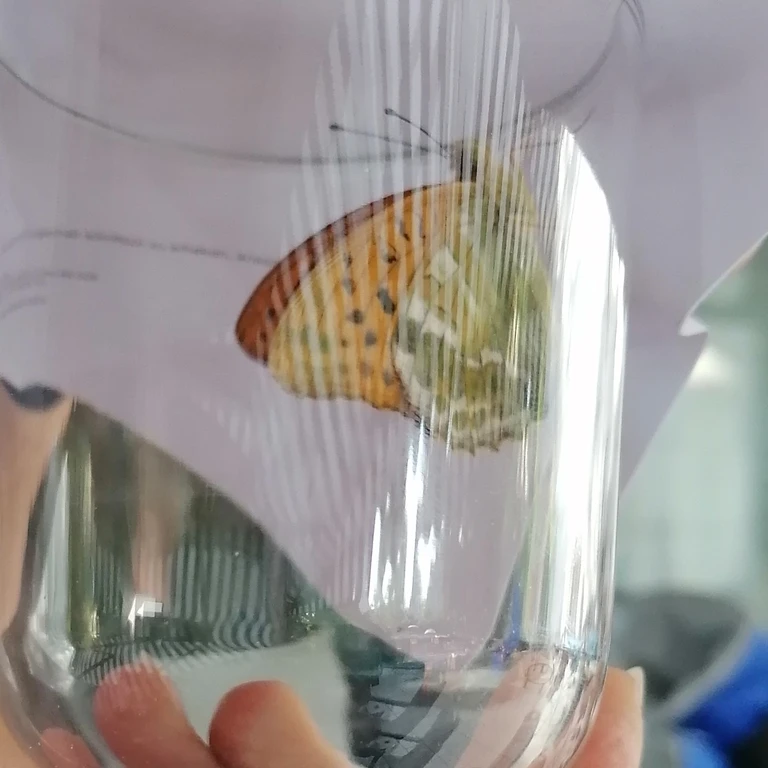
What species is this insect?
Argynnis paphia
